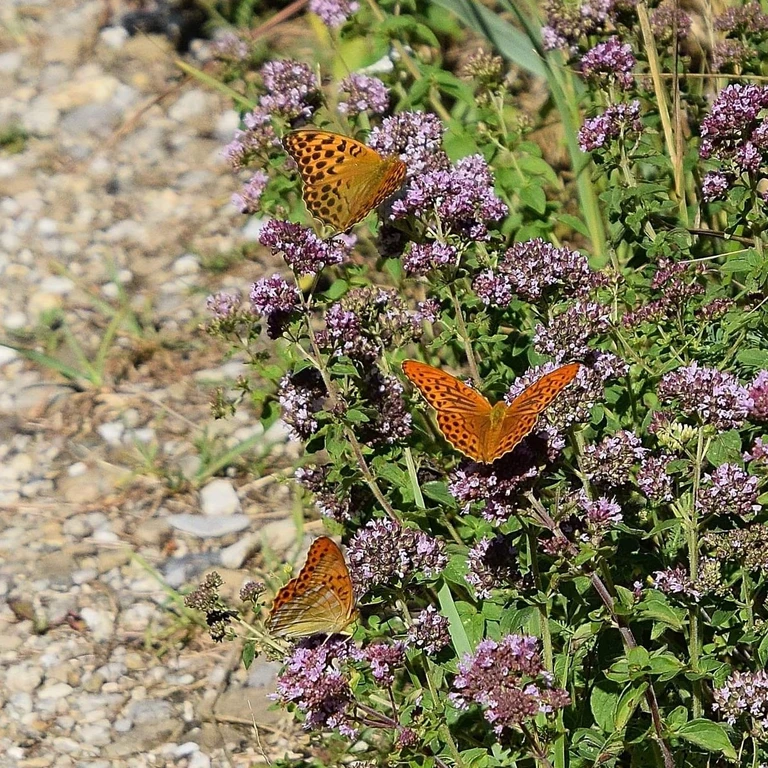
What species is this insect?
Argynnis paphia
